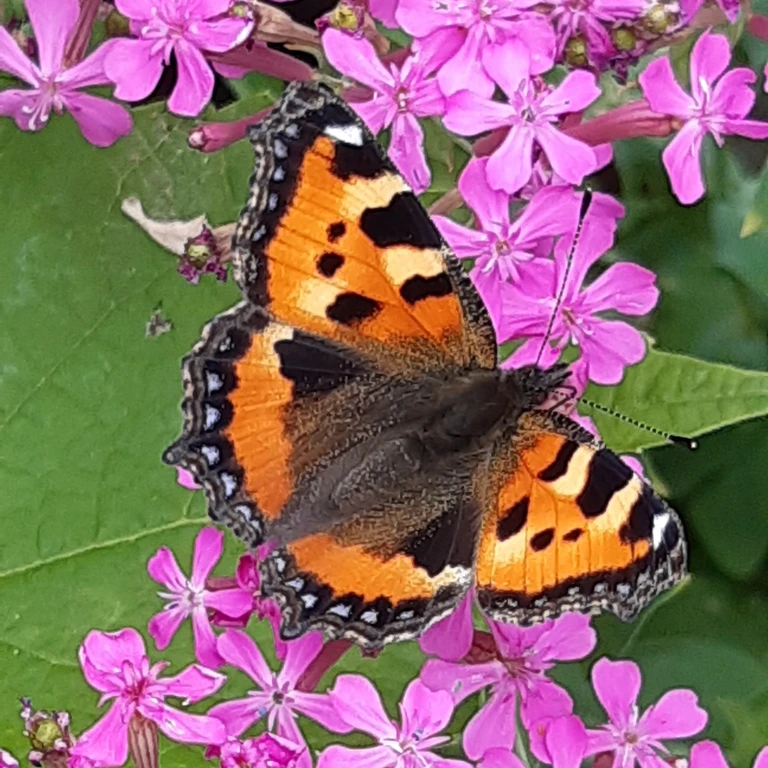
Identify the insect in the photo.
Aglais urticae
